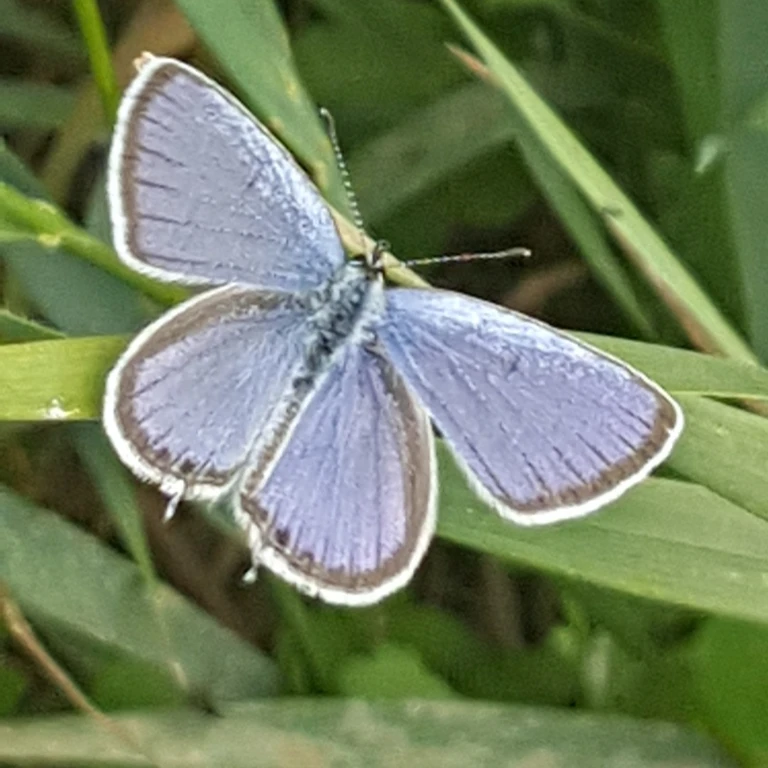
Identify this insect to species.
Cupido argiades (also Elkalyce argiades)
